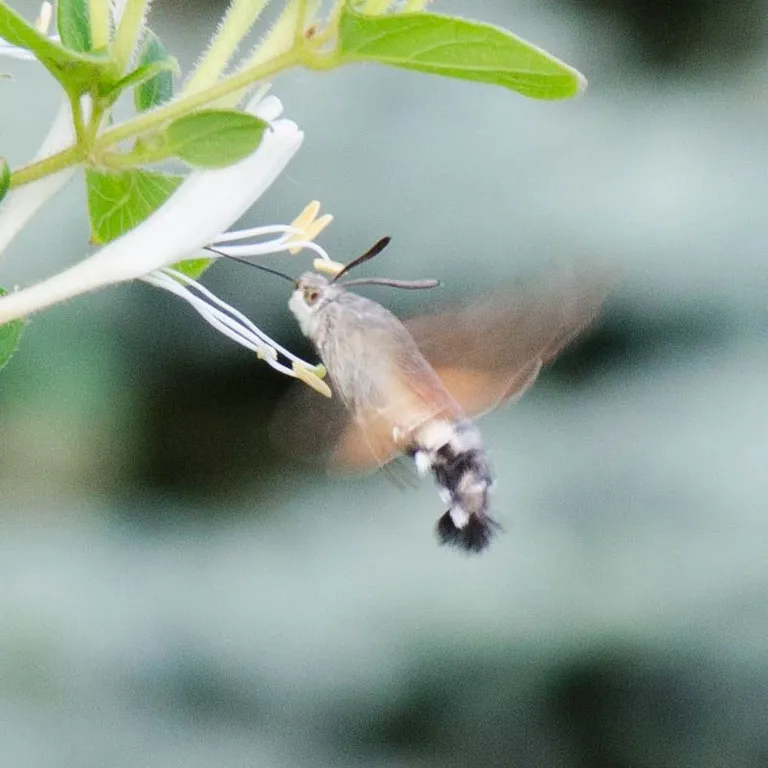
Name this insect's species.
Macroglossum stellatarum
